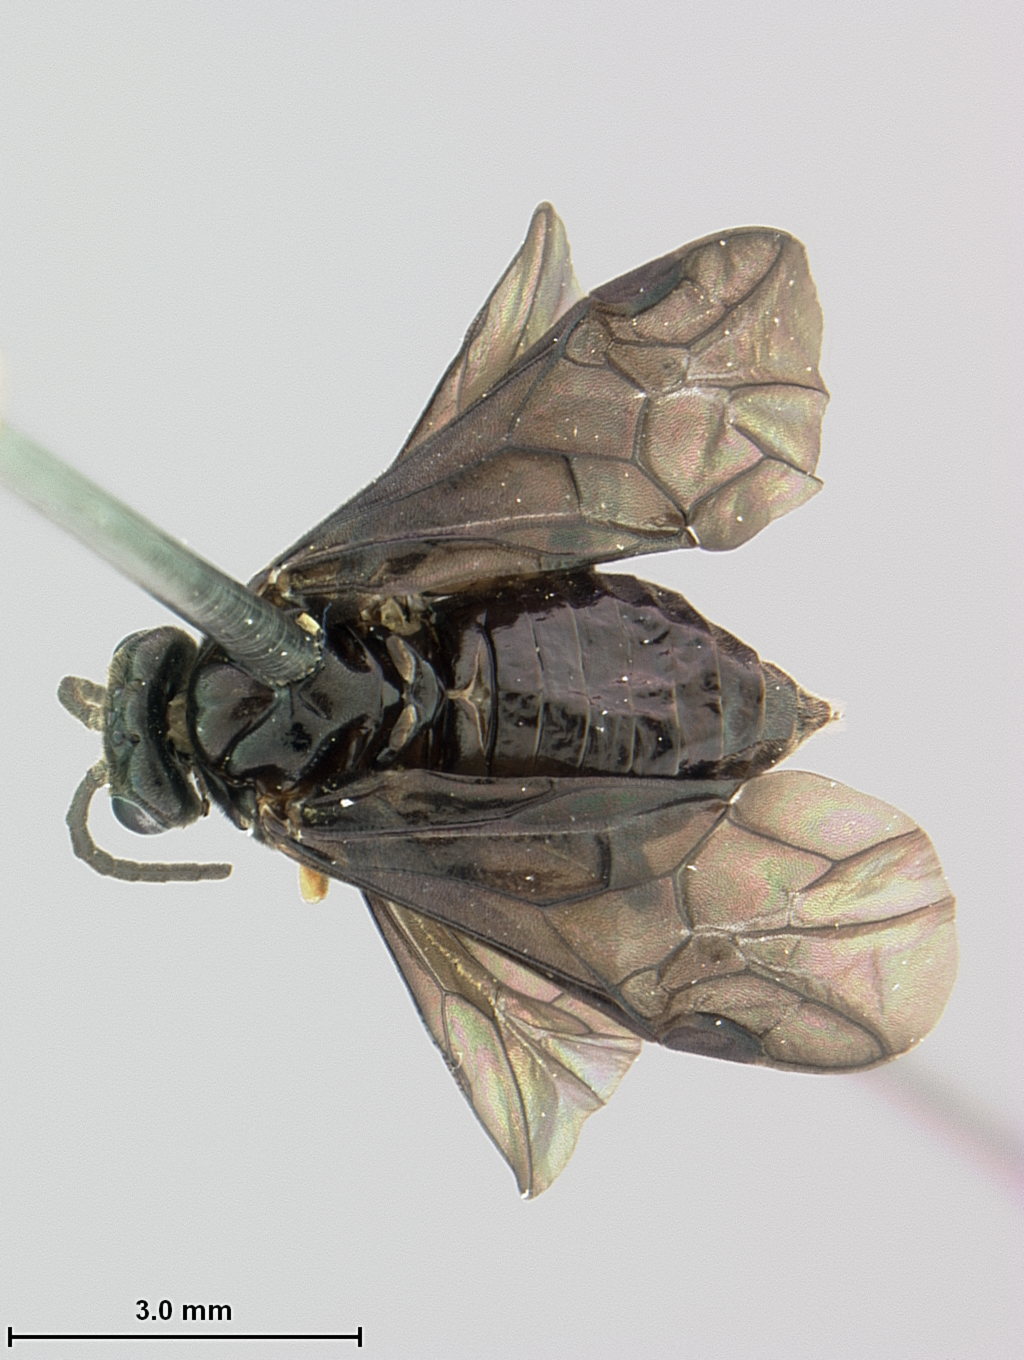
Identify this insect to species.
Rhadinoceraea sodsensis
